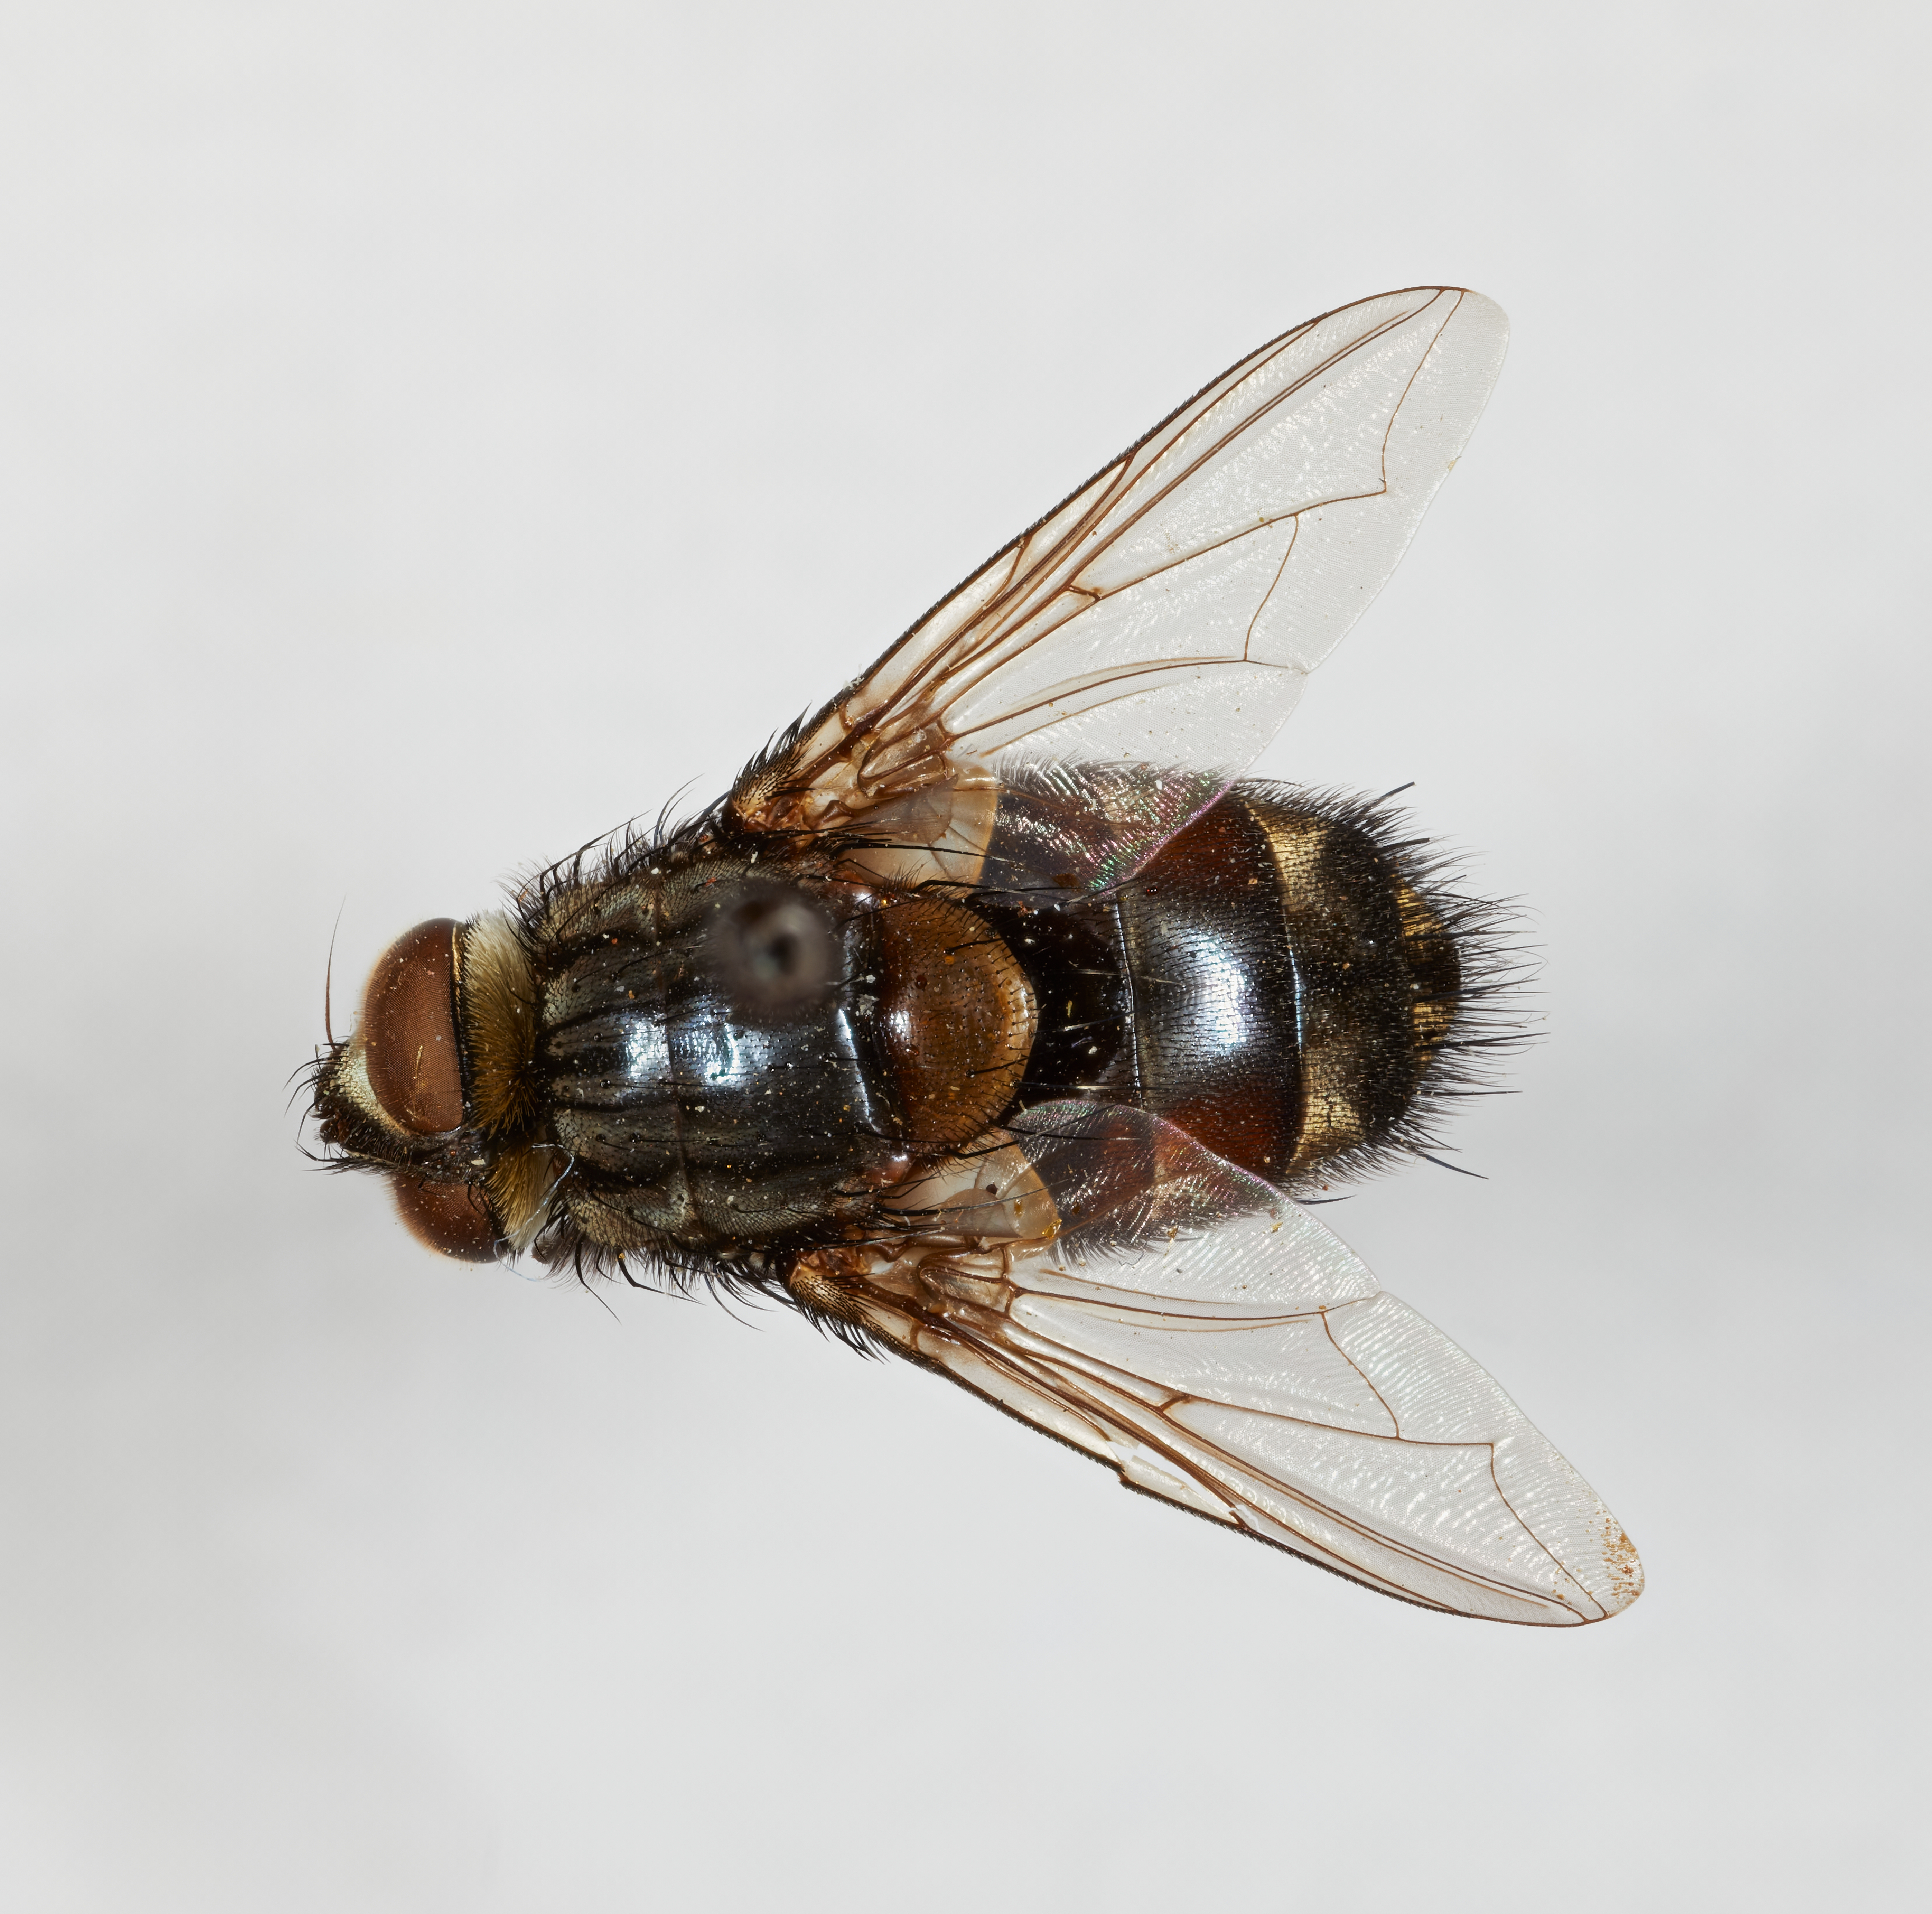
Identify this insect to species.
Avibrissosturmia avida
